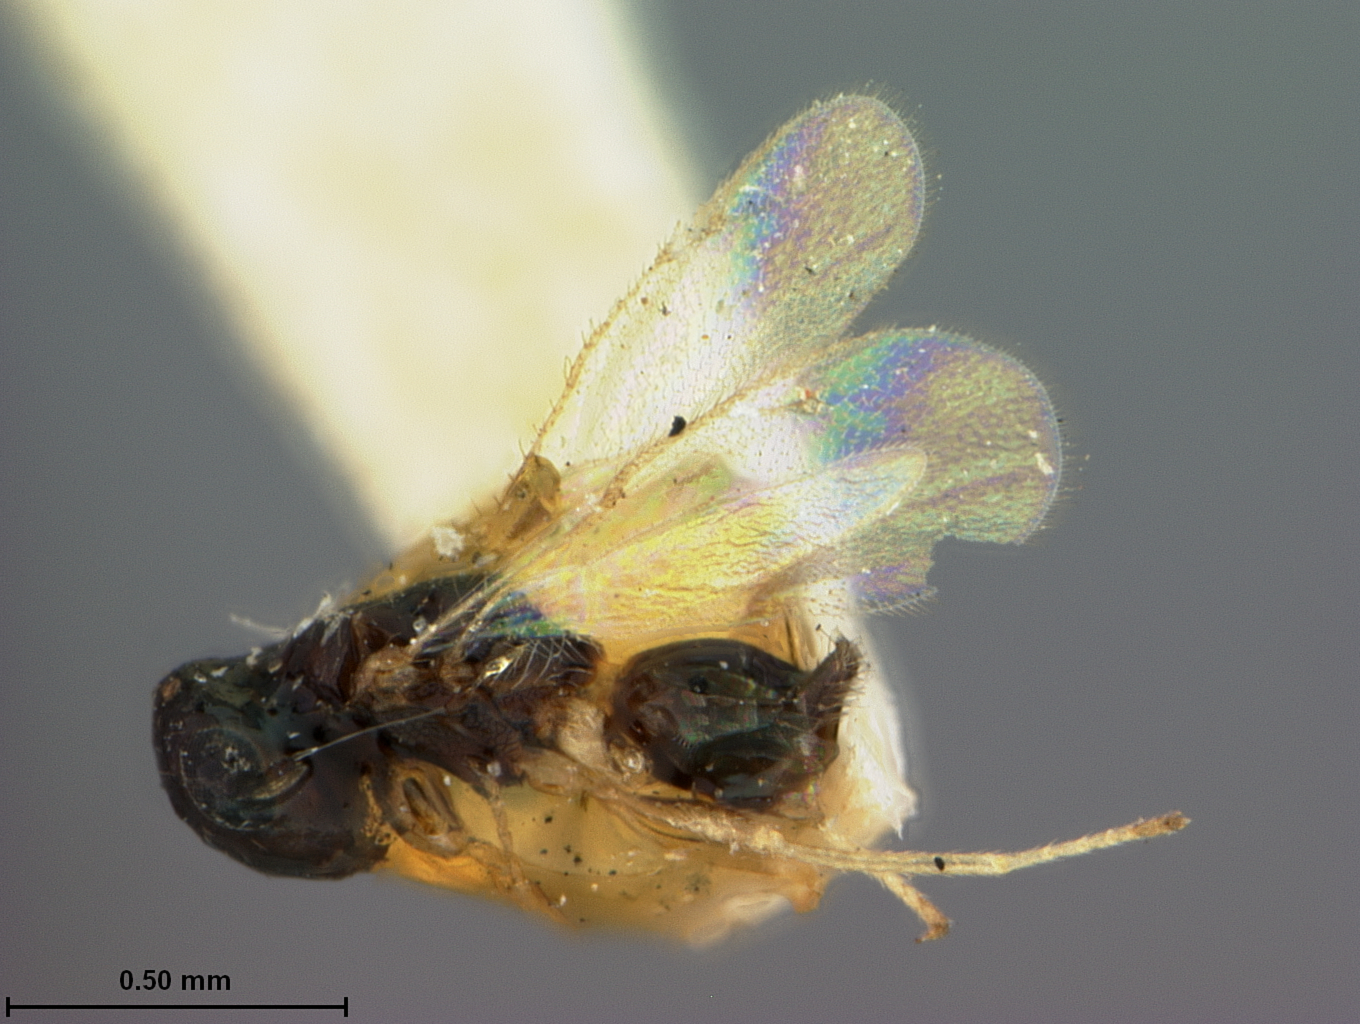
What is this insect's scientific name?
Endomychobius flavipes
